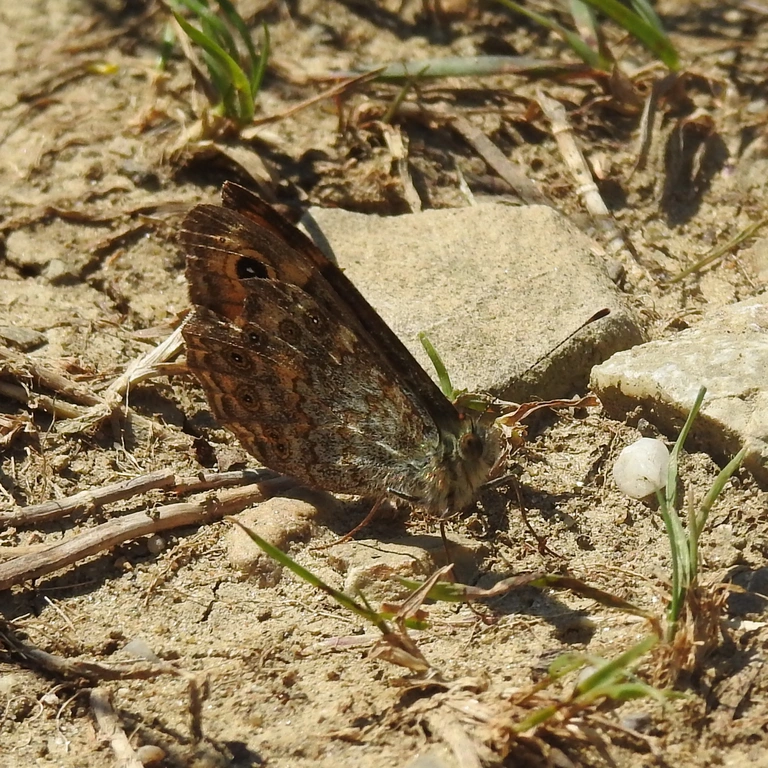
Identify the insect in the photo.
Lasiommata megera (also Pararge megera)
